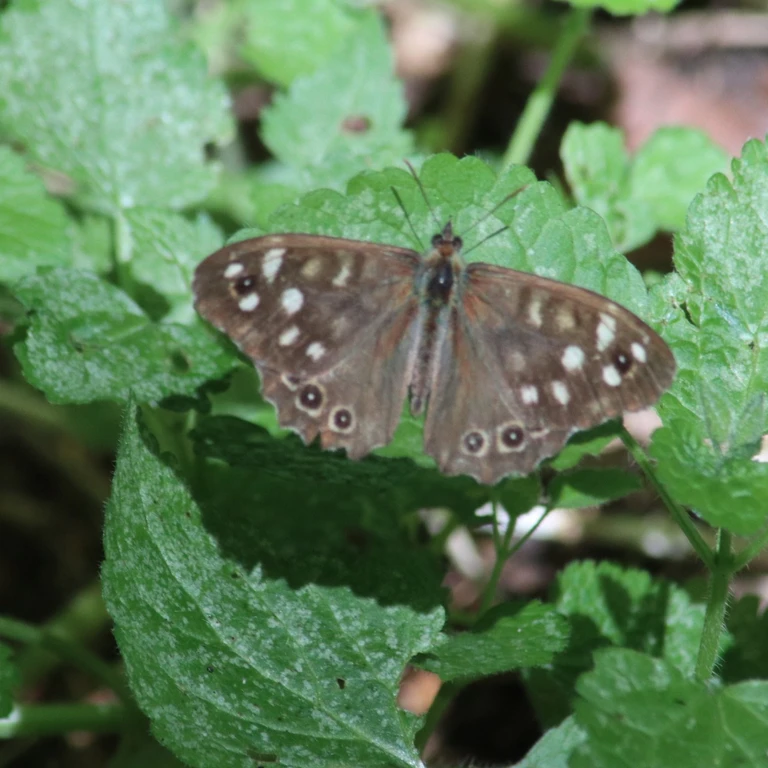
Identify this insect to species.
Pararge aegeria
